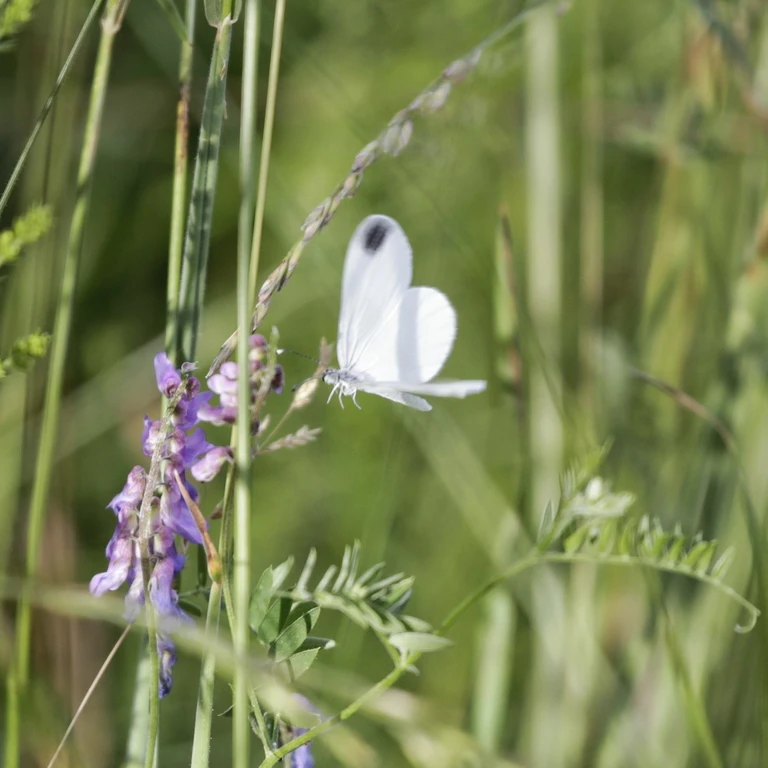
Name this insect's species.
Leptidea sinapis/juvernica
